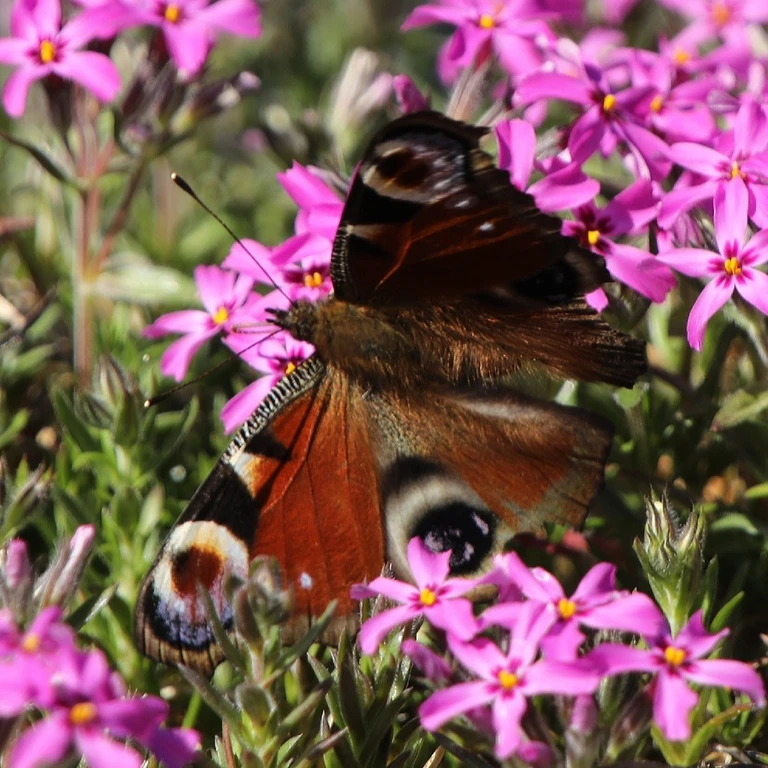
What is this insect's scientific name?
Aglais io
